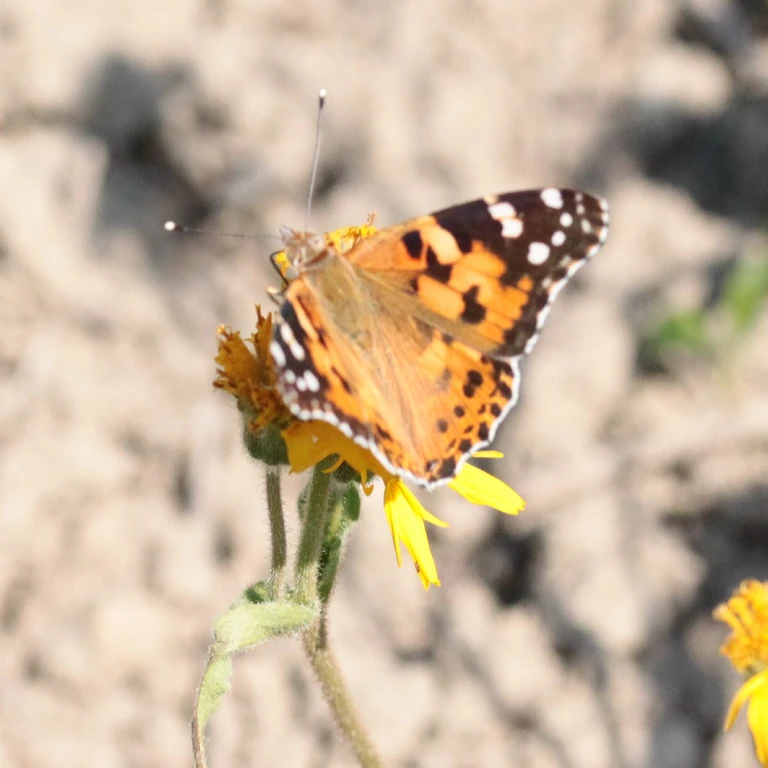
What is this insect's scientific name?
Vanessa cardui
